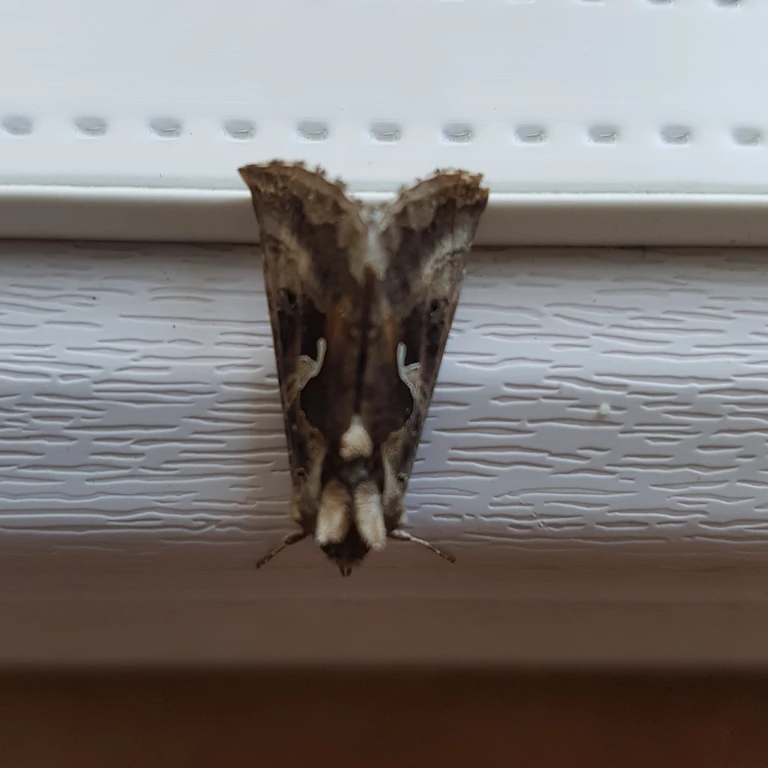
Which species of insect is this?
Autographa gamma
